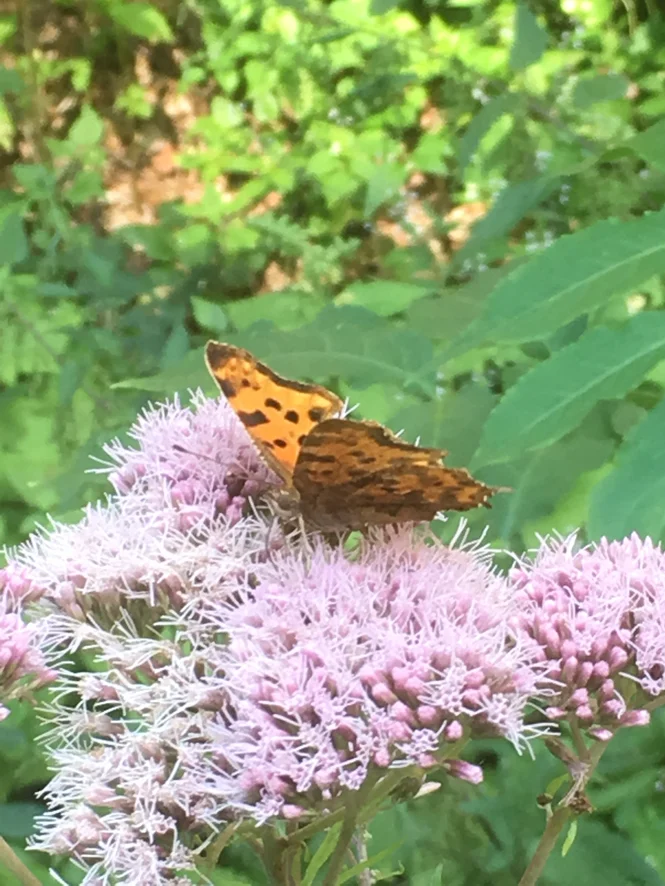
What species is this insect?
Polygonia c-album
